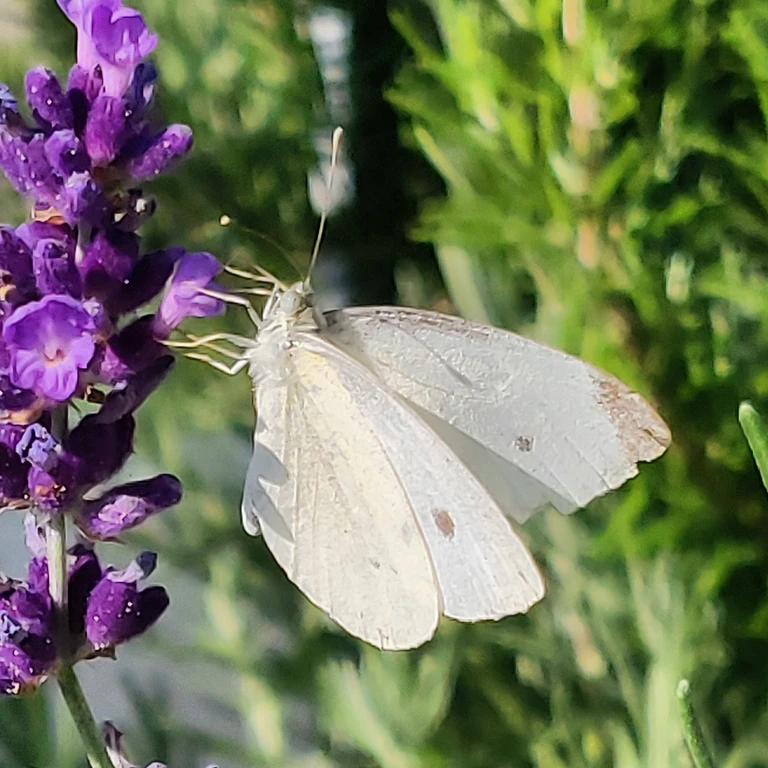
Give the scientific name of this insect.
Pieris rapae
